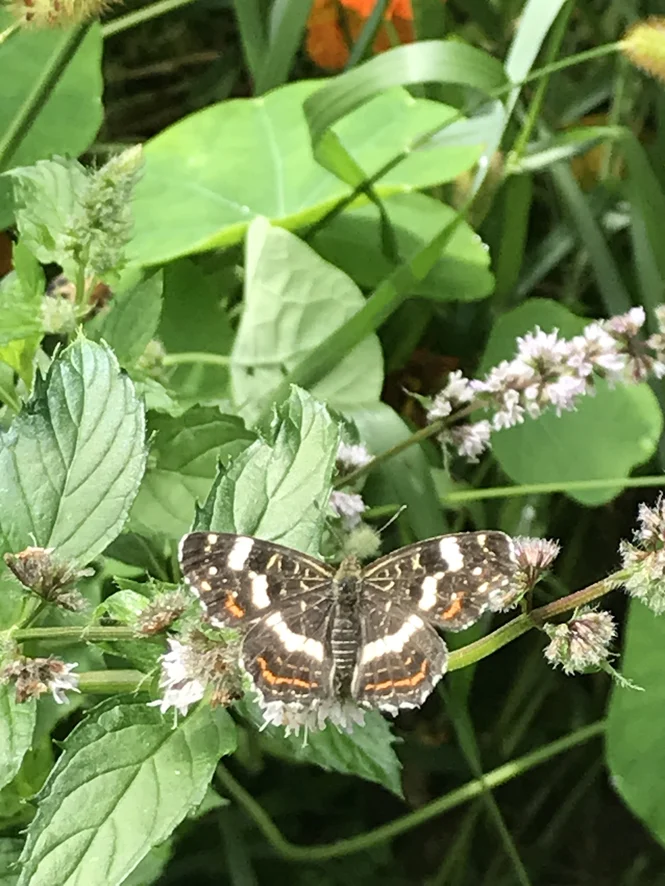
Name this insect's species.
Araschnia levana
